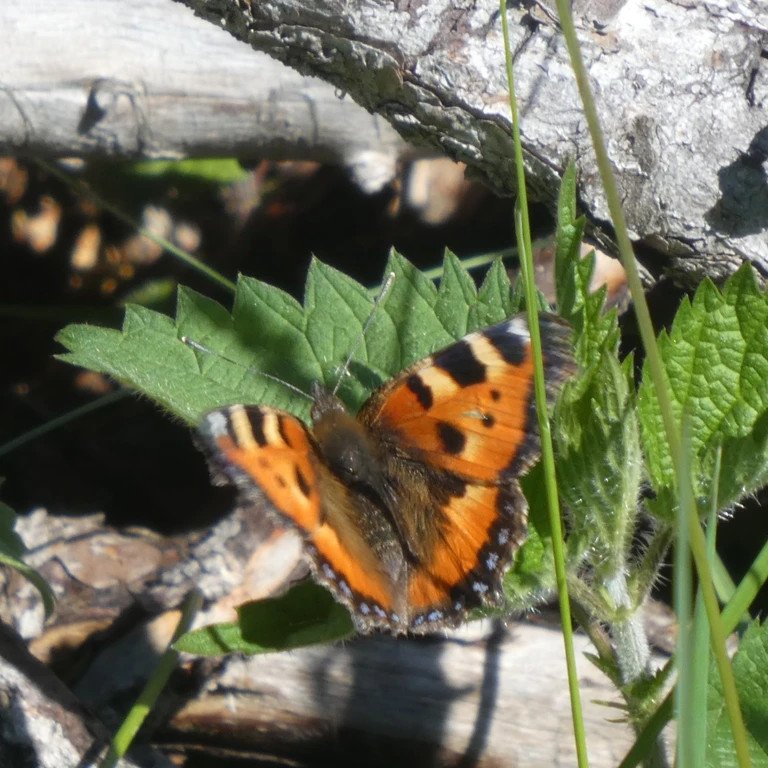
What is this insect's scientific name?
Aglais urticae
